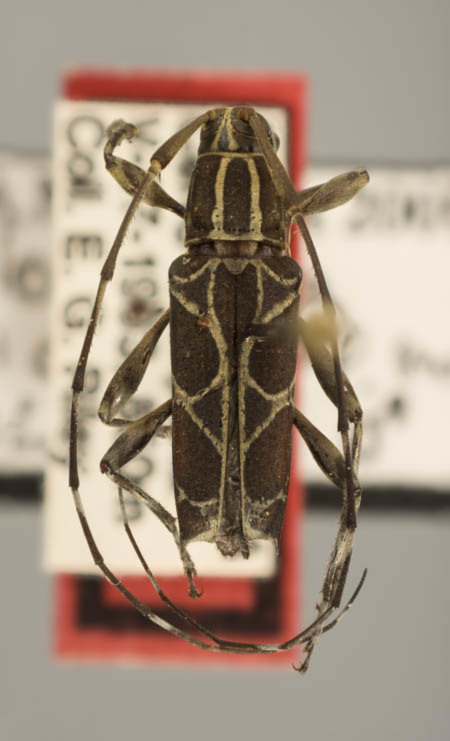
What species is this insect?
Colobothea delicata
